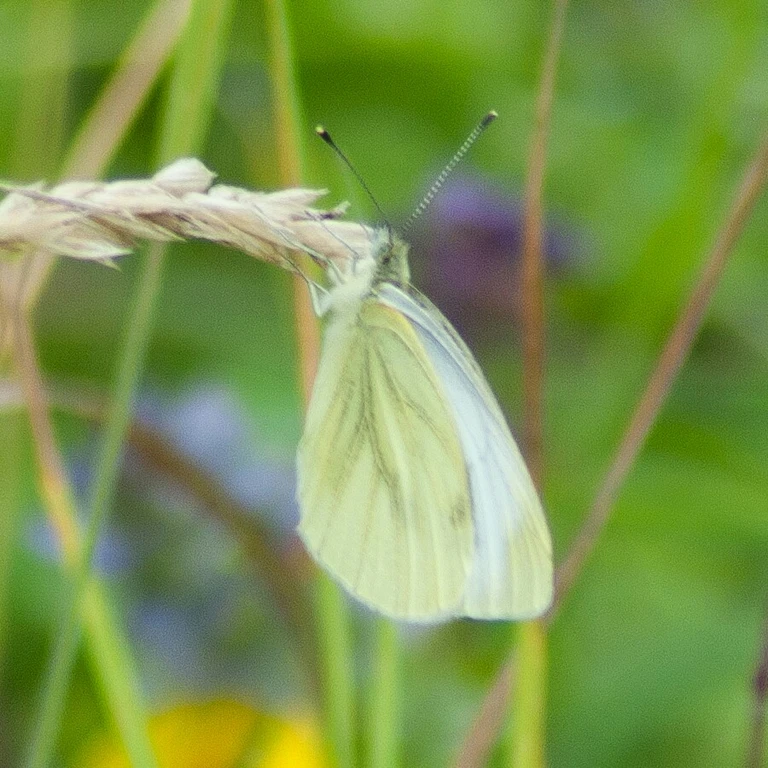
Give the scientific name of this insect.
Pieris napi
